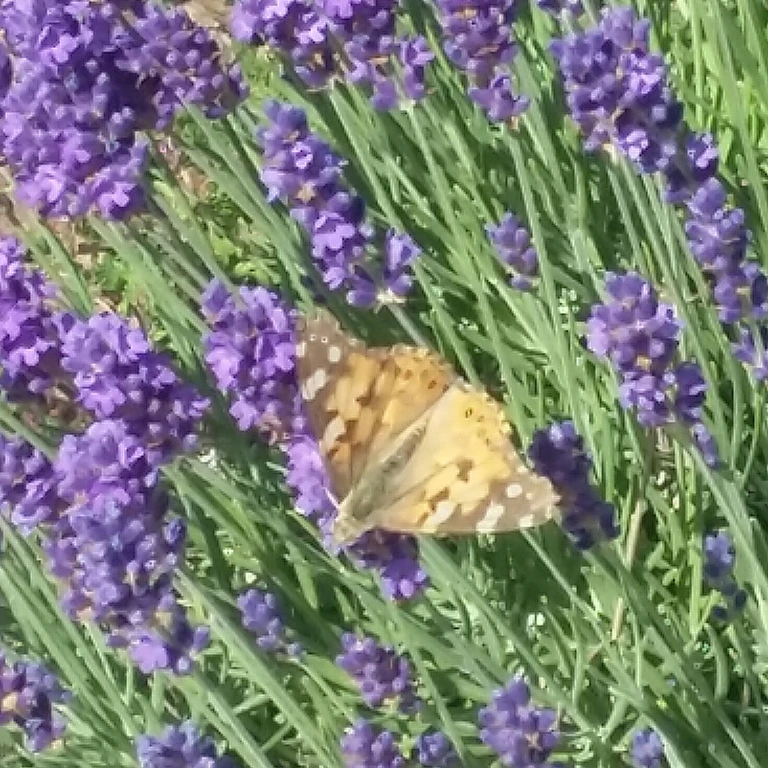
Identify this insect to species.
Vanessa cardui
